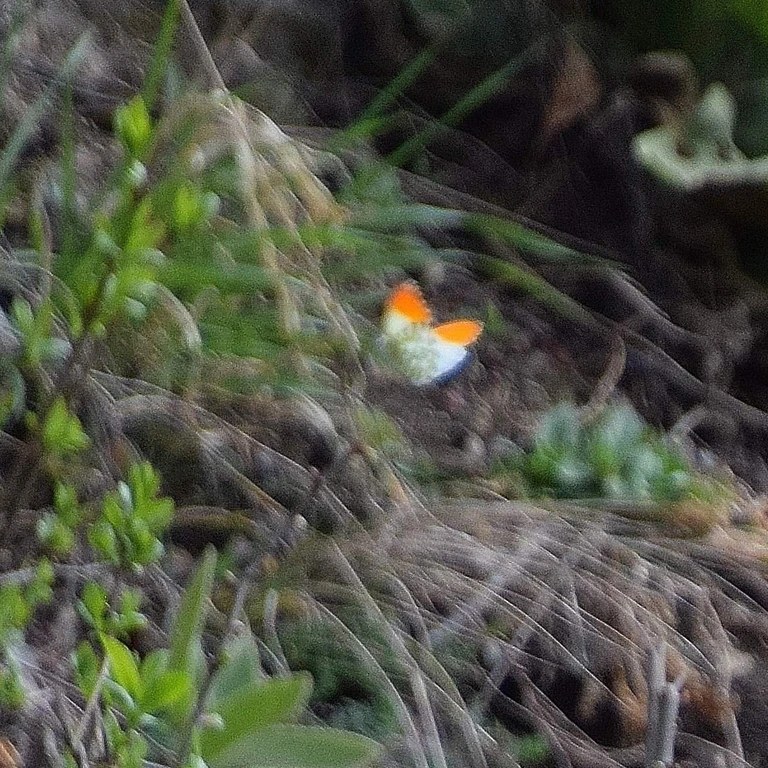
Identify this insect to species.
Anthocharis cardamines
